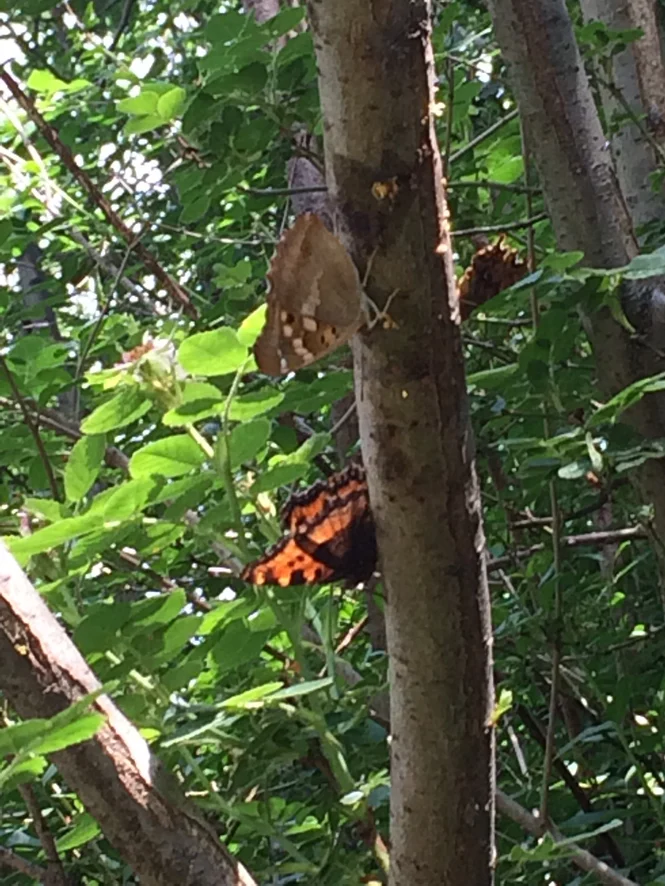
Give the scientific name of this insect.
Apatura ilia
